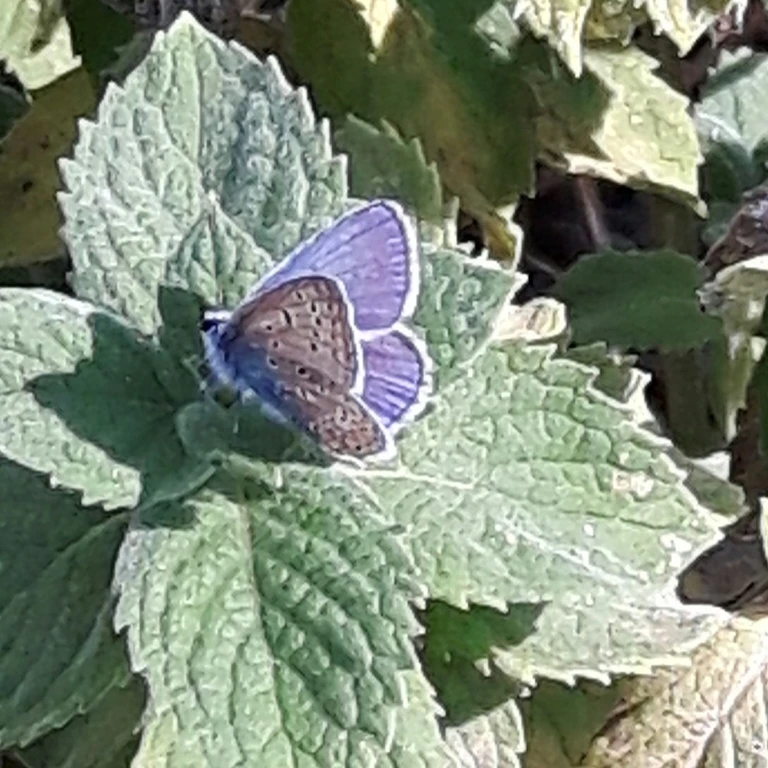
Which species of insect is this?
Polyommatus icarus
